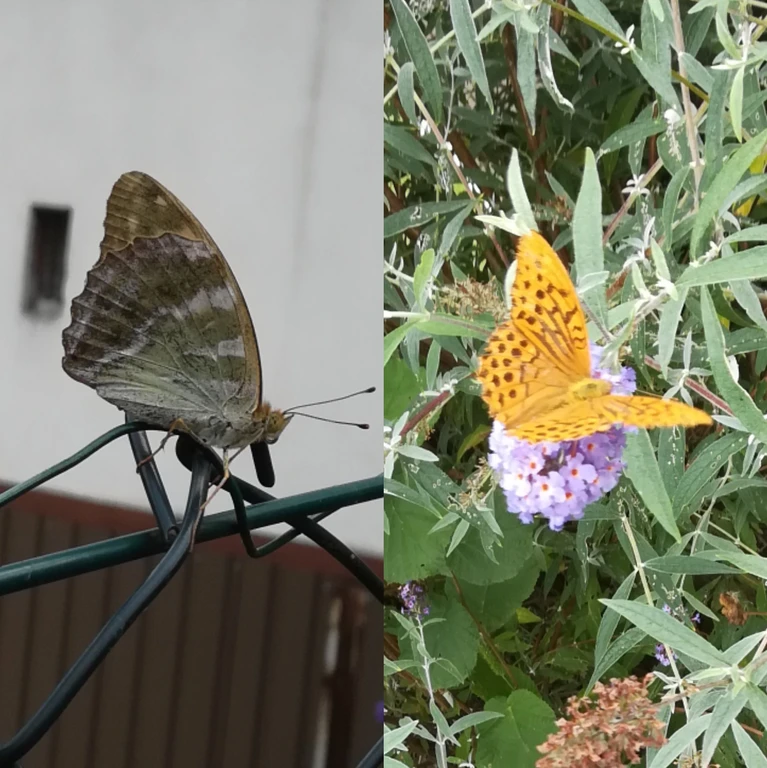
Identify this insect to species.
Argynnis paphia
